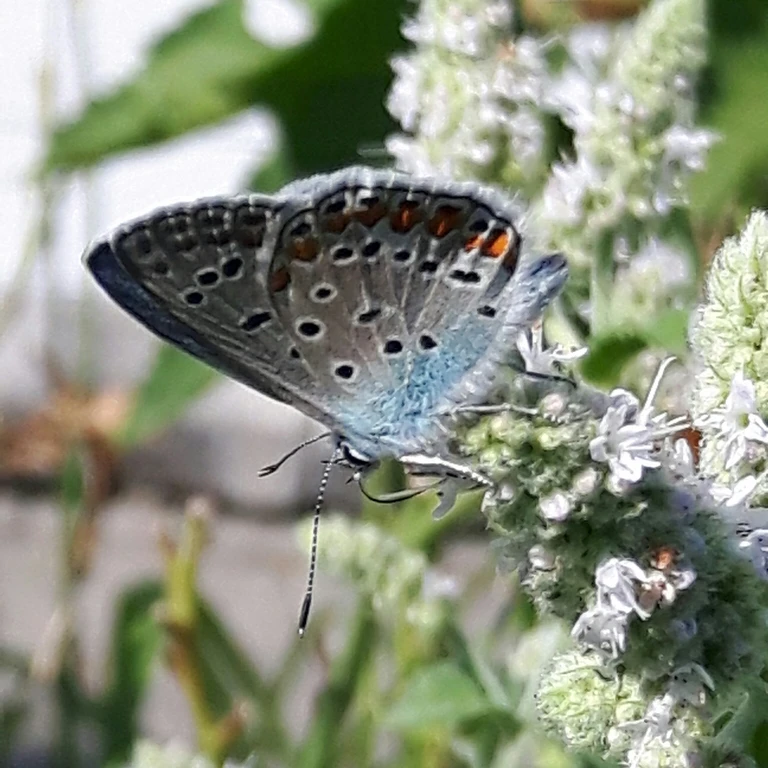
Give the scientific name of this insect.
Polyommatus icarus
